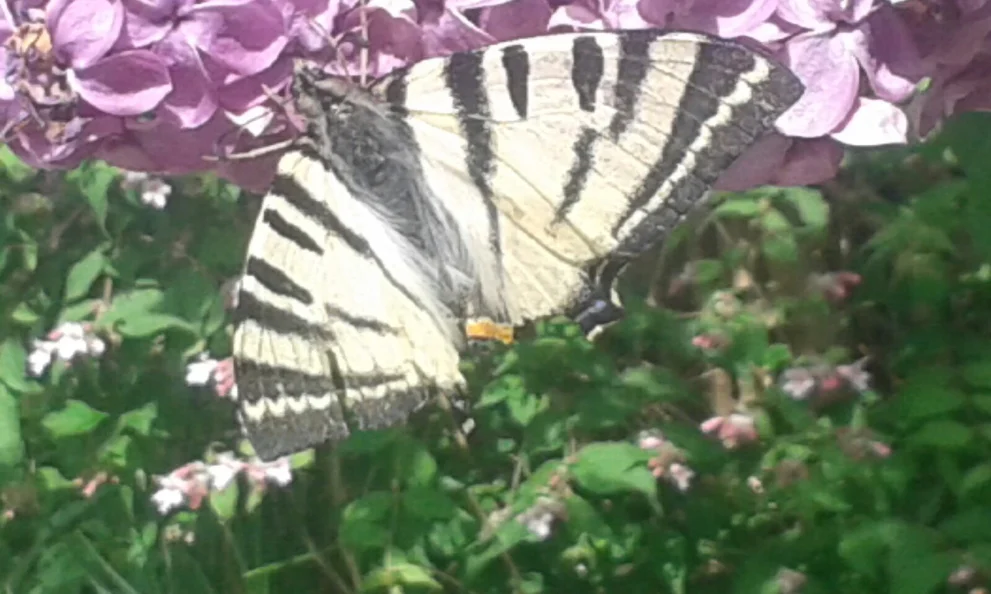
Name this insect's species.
Iphiclides podalirius
